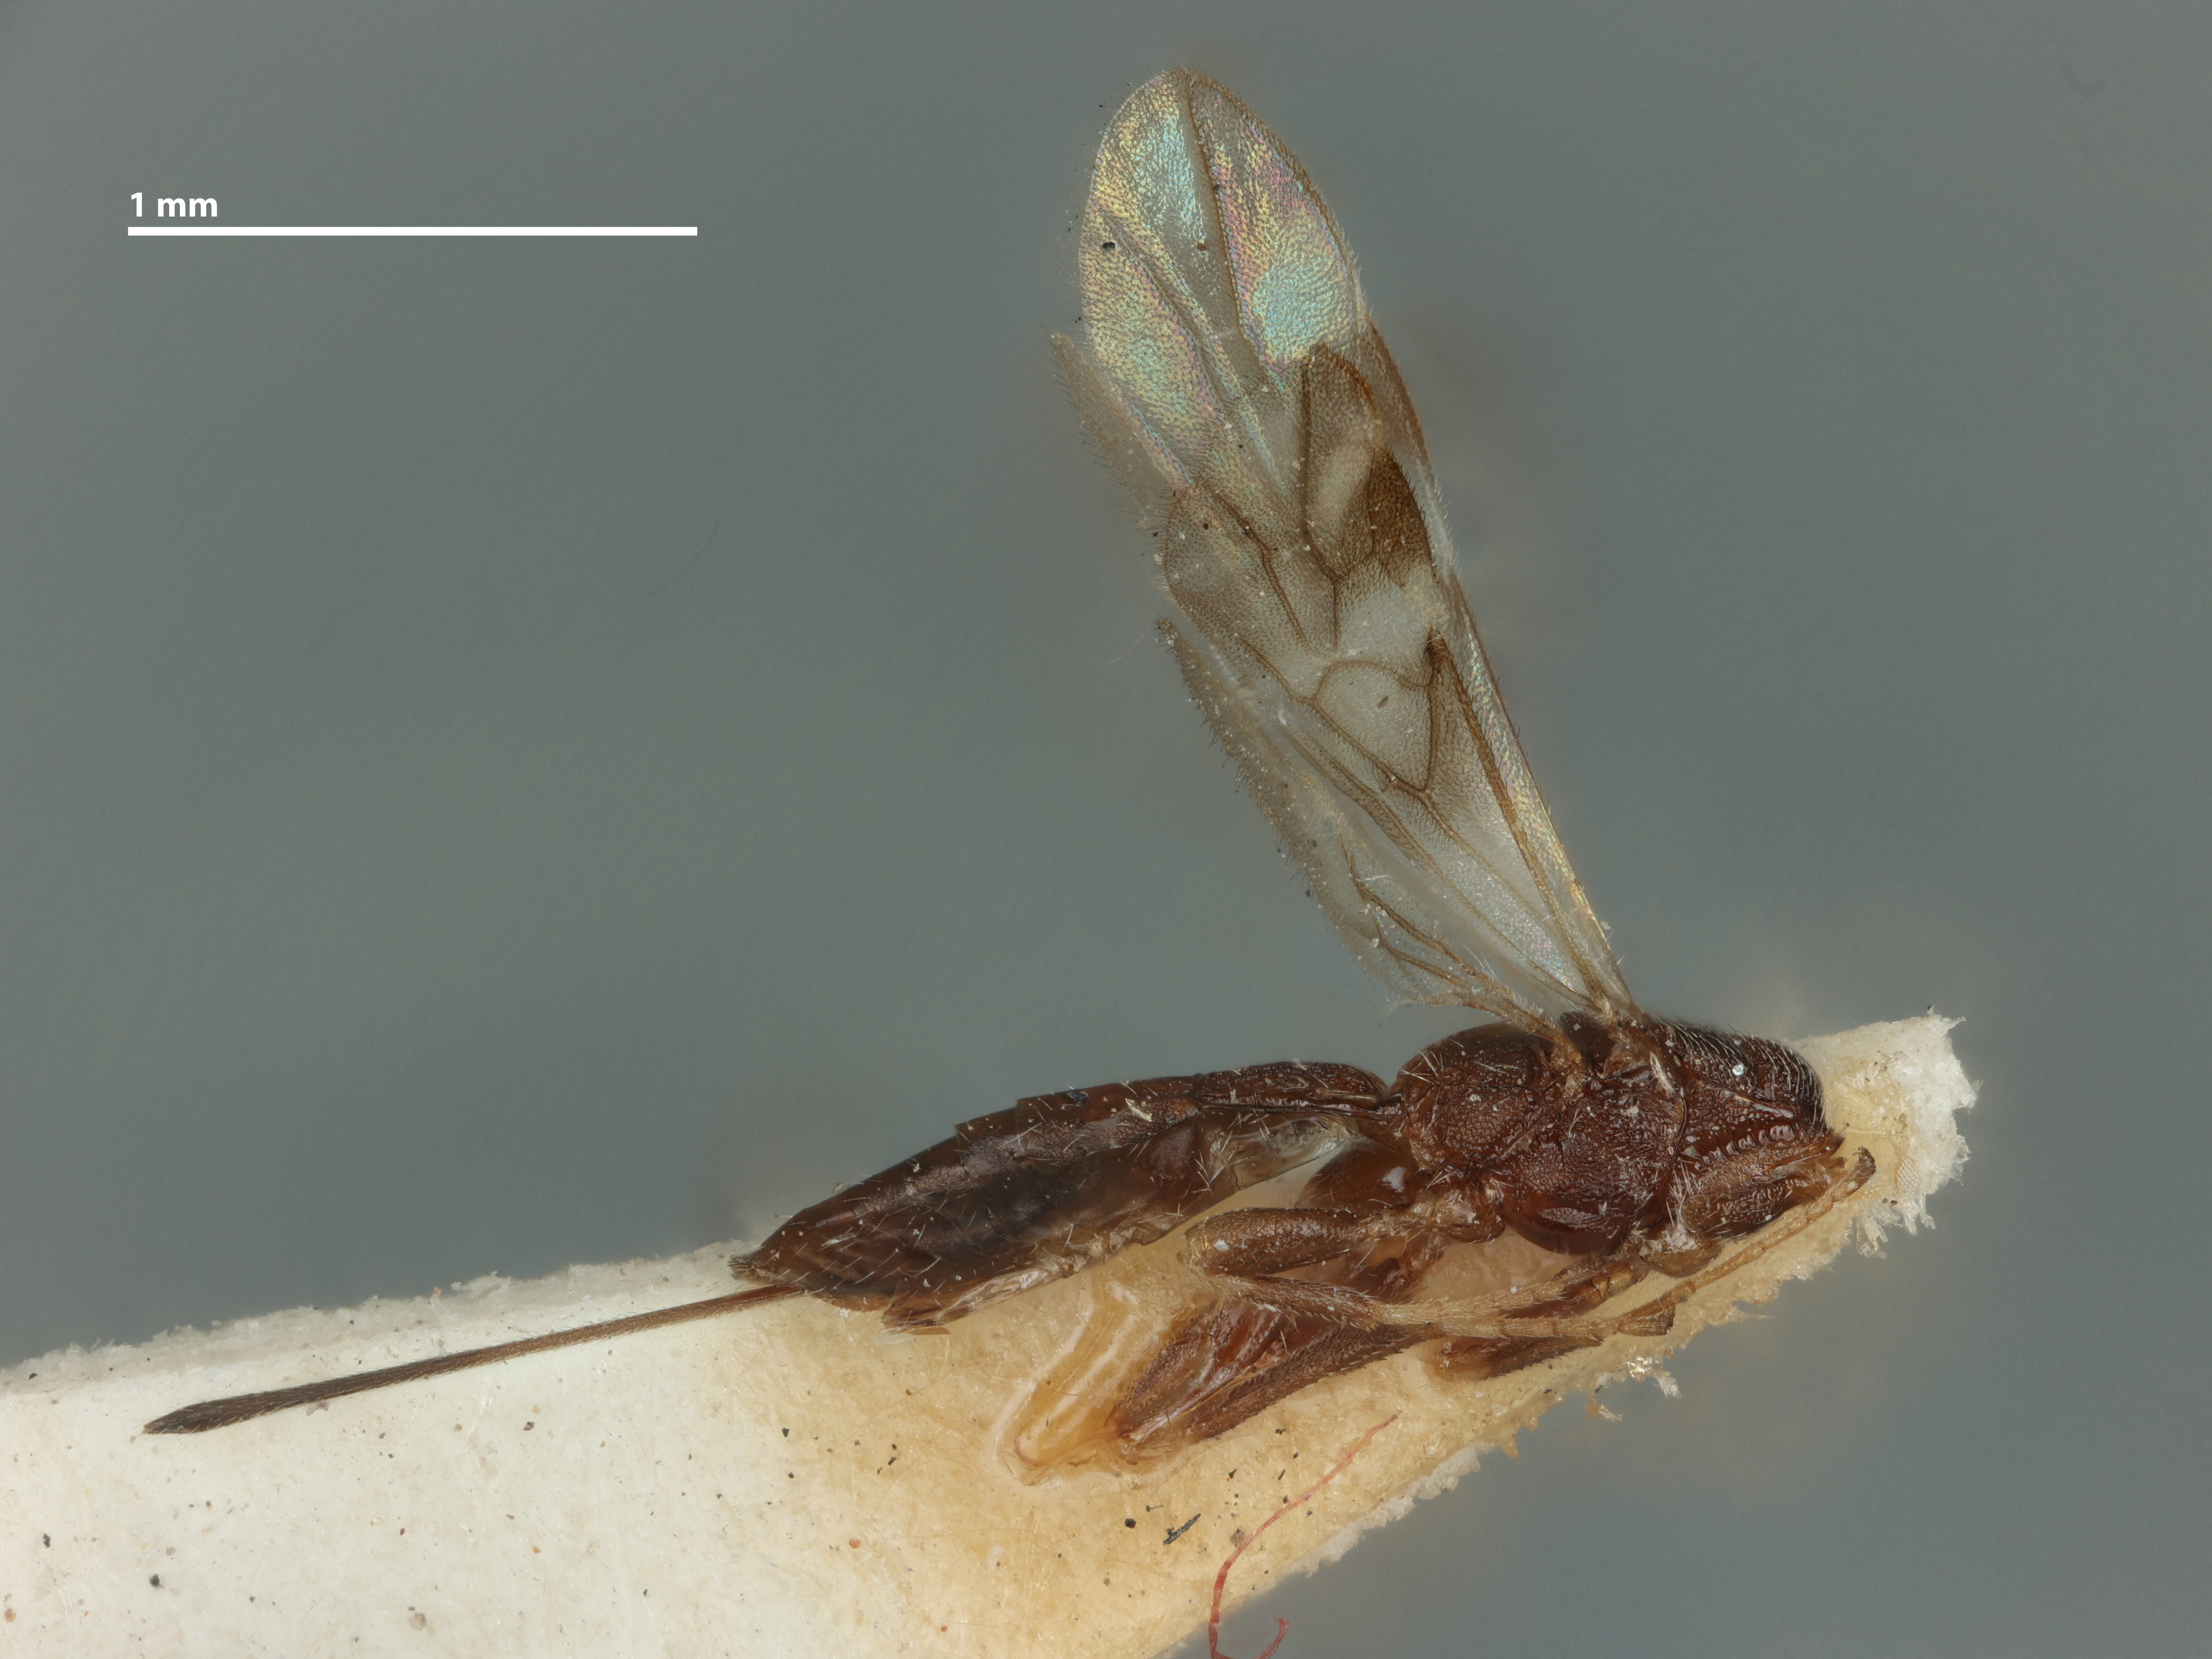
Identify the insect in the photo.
Heterospilus carbonarius
